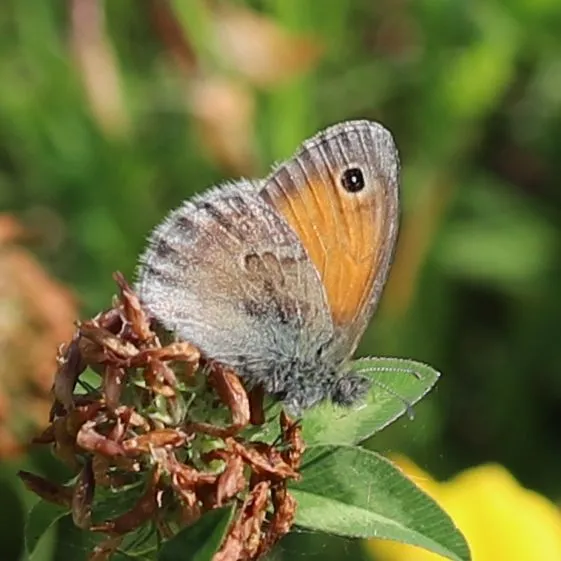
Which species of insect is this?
Coenonympha pamphilus
